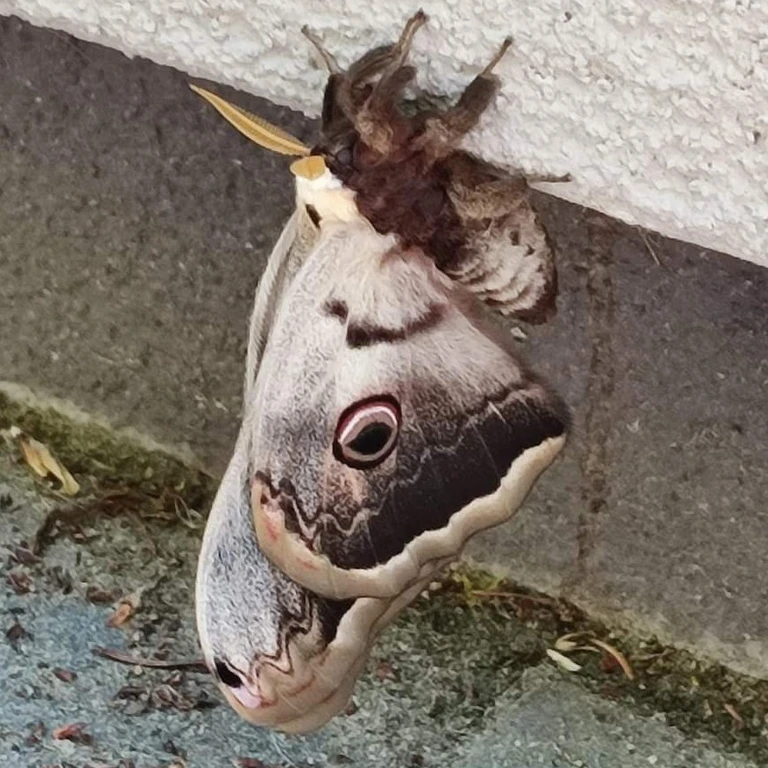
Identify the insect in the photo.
Saturnia pyri
